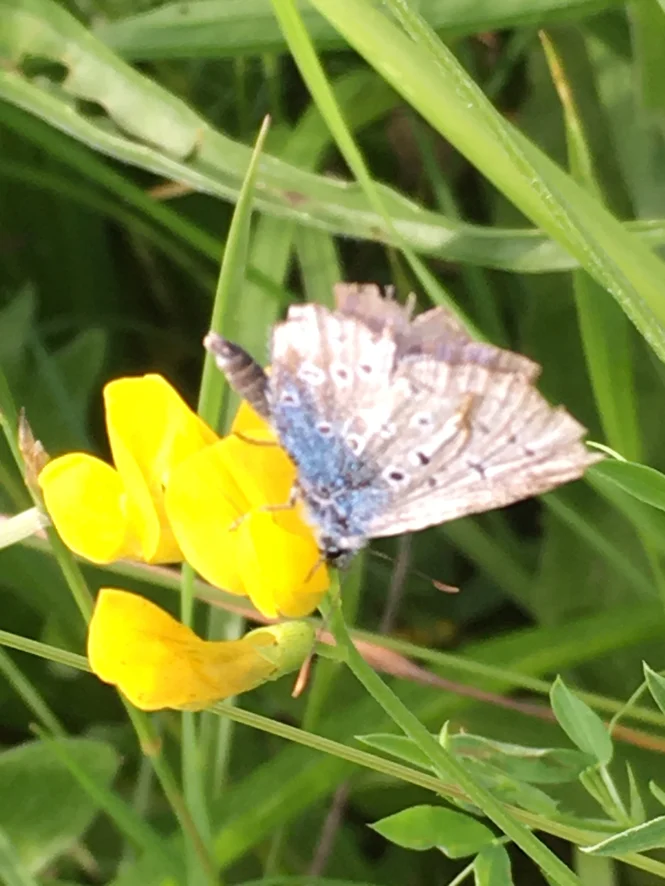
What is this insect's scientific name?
Polyommatus icarus
